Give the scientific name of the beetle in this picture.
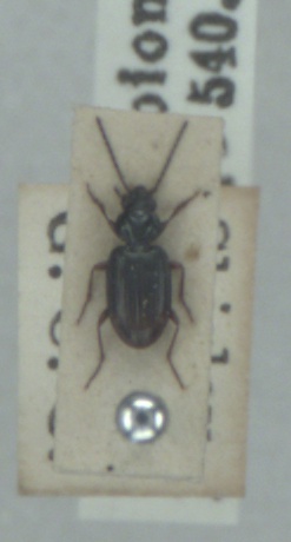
Bembidion lunulatum
